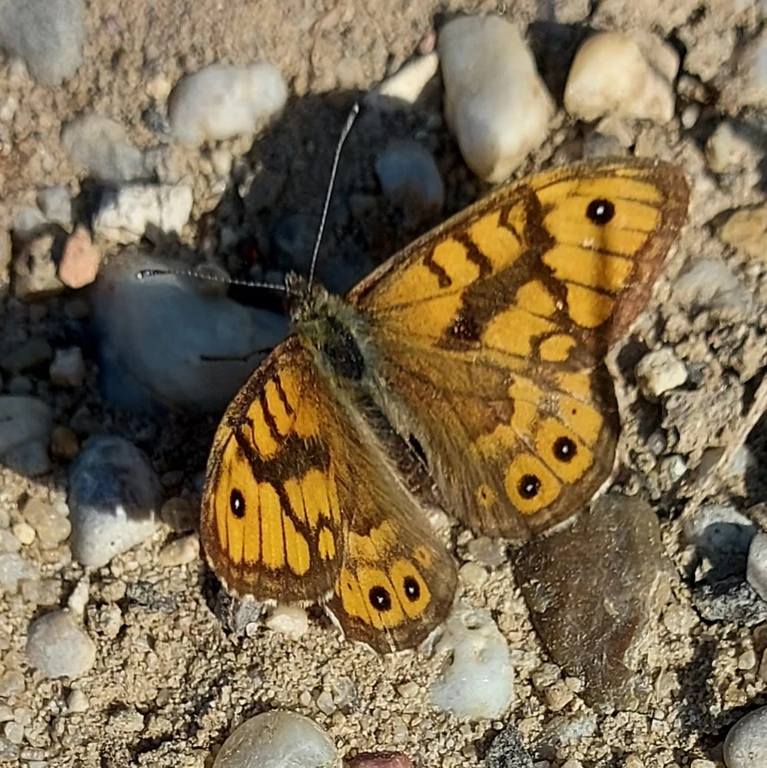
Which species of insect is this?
Lasiommata megera (also Pararge megera)
